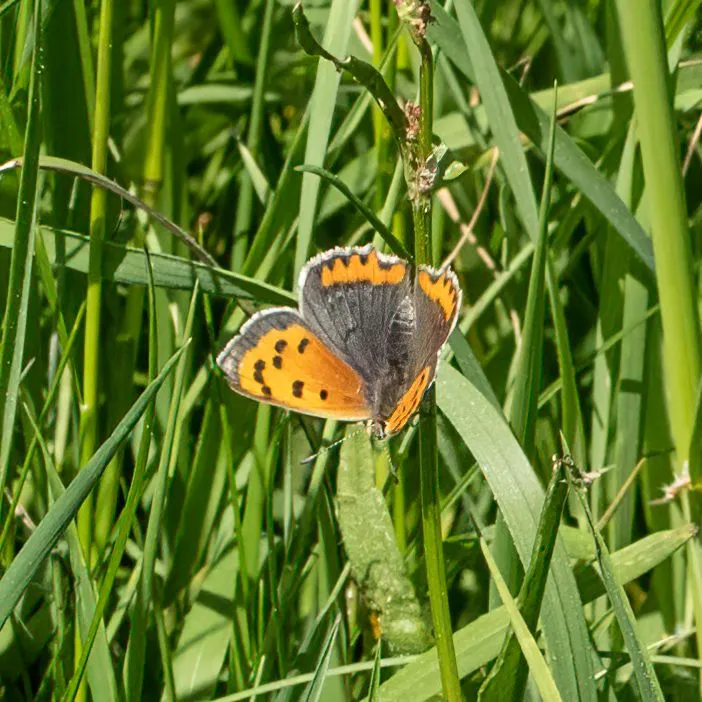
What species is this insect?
Lycaena phlaeas
